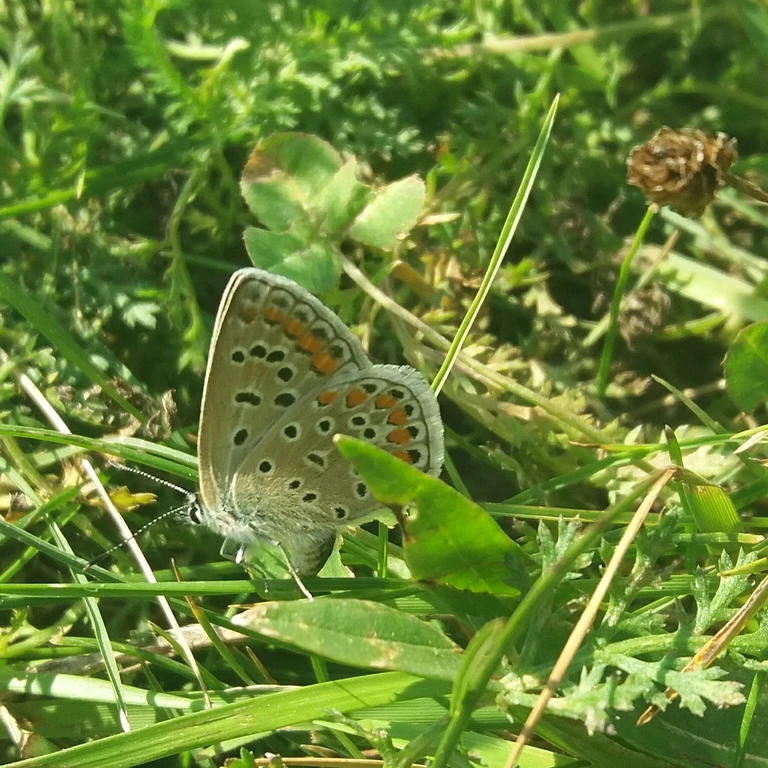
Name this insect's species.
Polyommatus icarus
